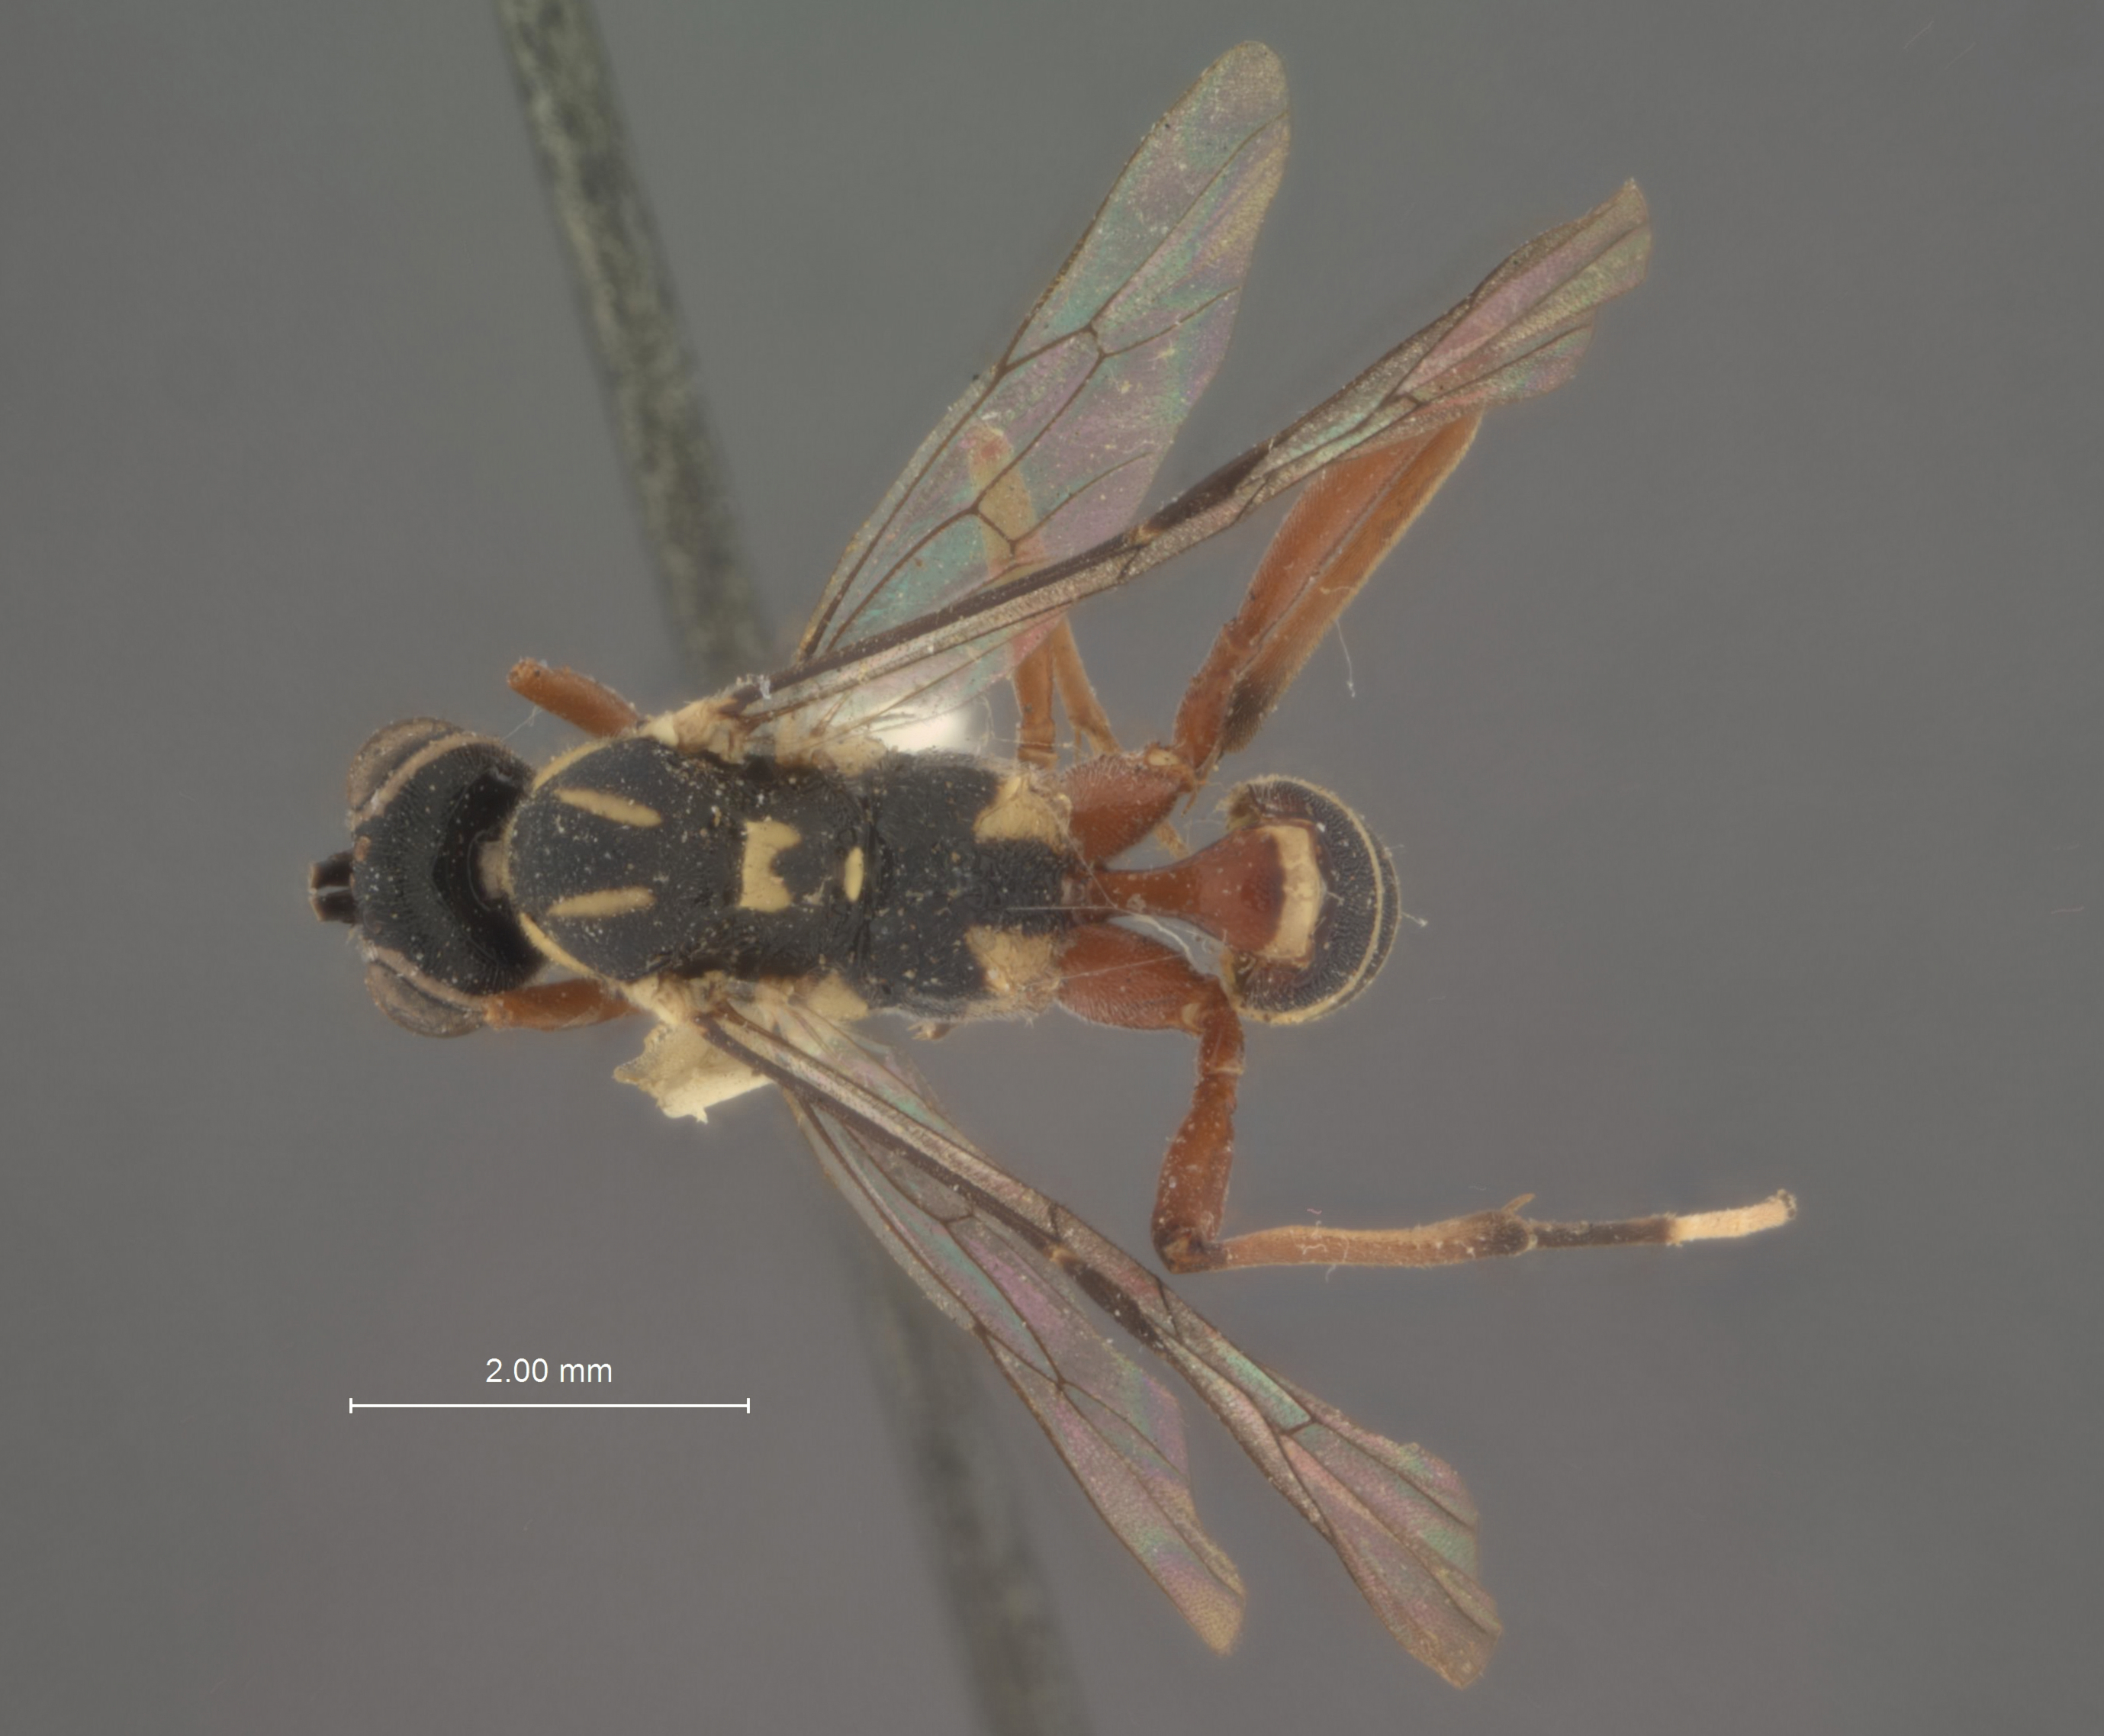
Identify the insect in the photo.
Chromocryptus mesorufus
